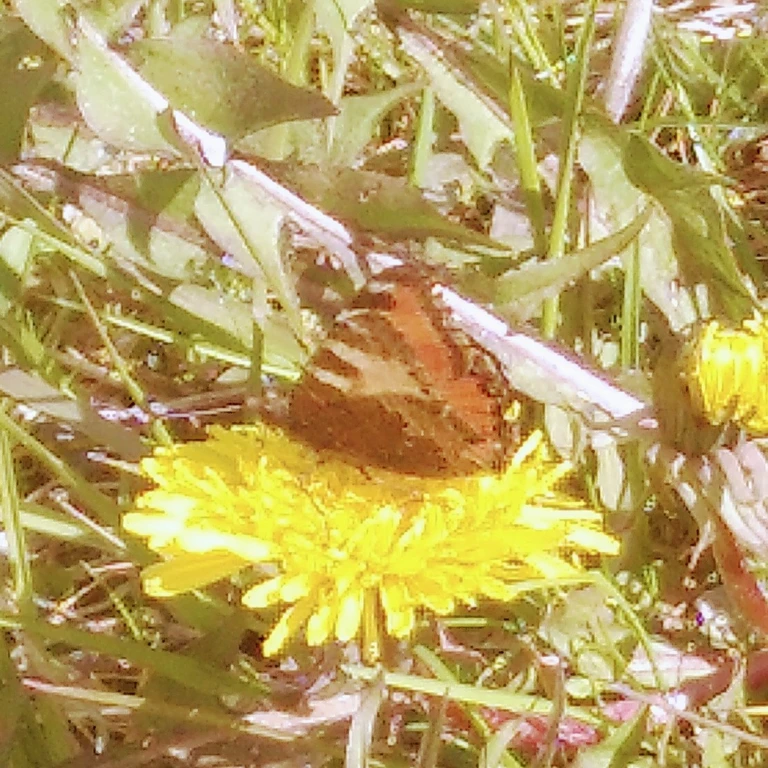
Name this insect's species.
Aglais urticae
